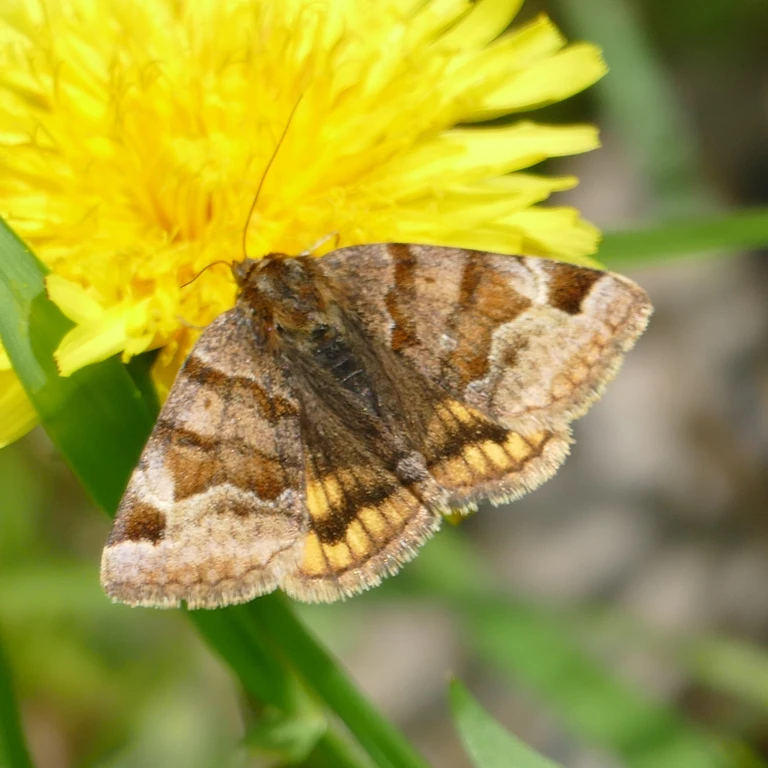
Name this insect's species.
Euclidia glyphica
